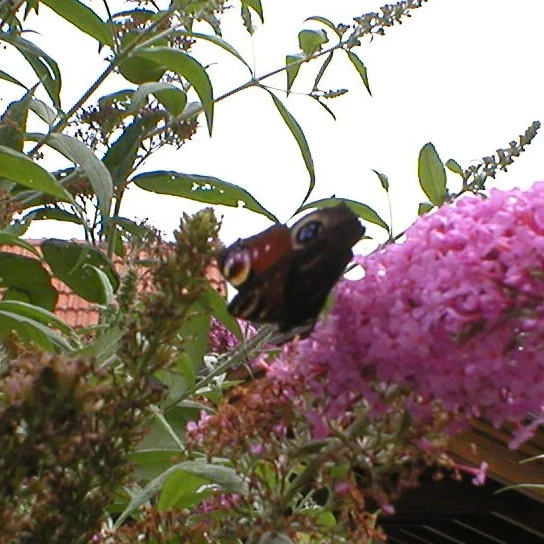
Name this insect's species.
Aglais io
